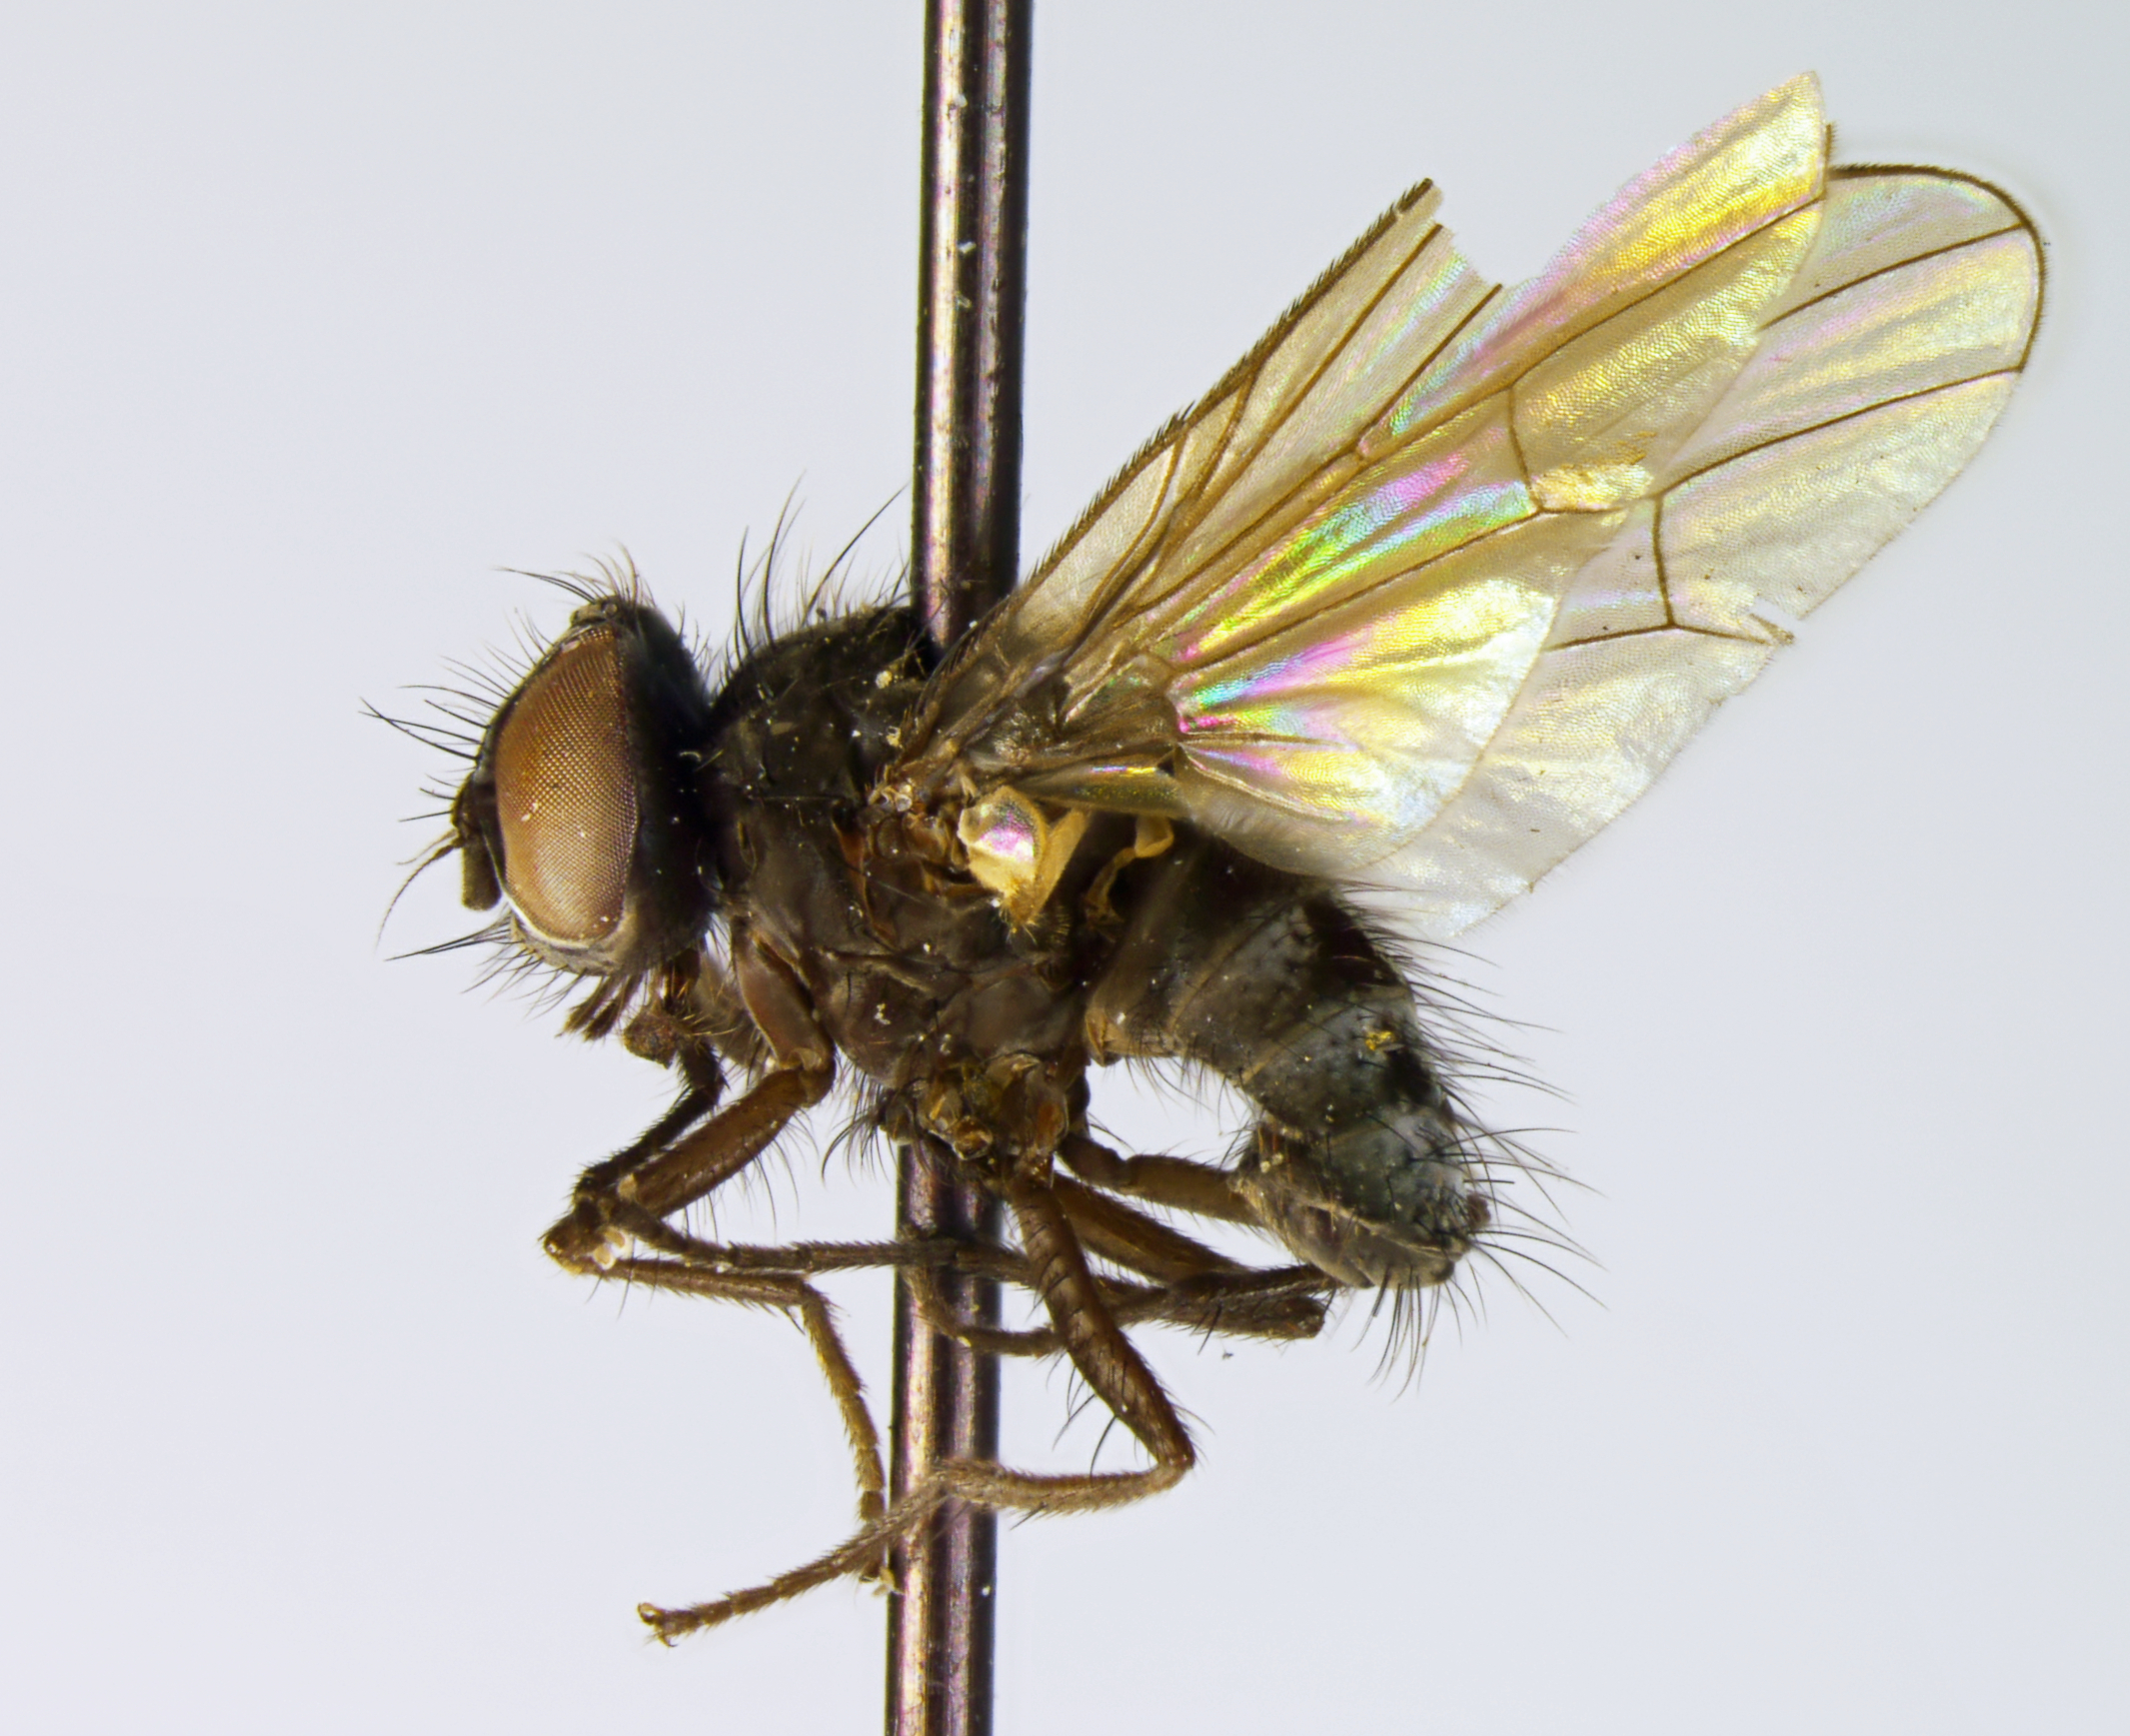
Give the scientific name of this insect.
Limnophora pusilla (also Spilogona pusilla)
